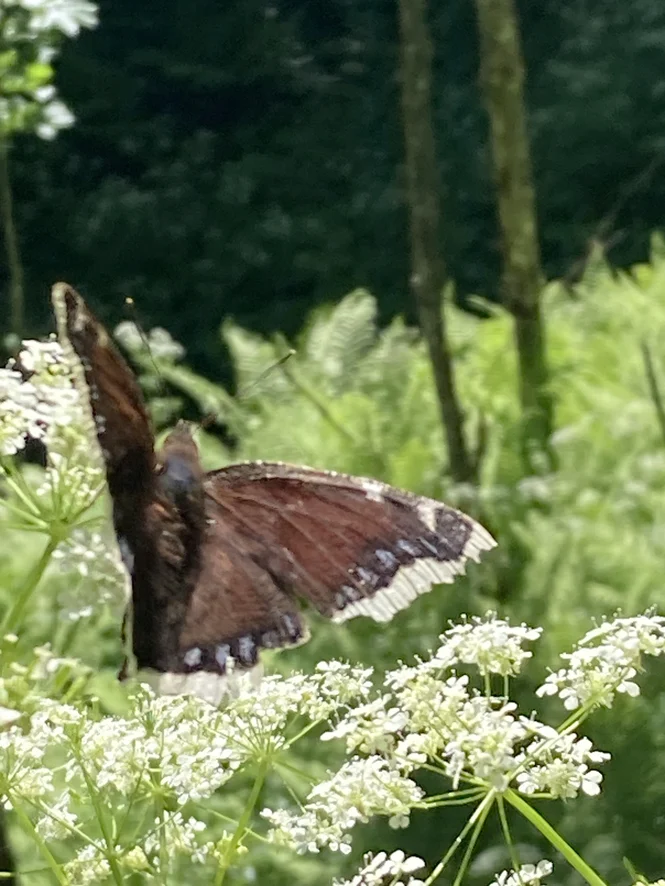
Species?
Nymphalis antiopa
